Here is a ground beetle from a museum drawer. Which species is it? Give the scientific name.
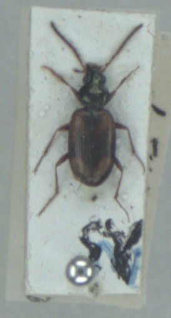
Bembidion bualei
